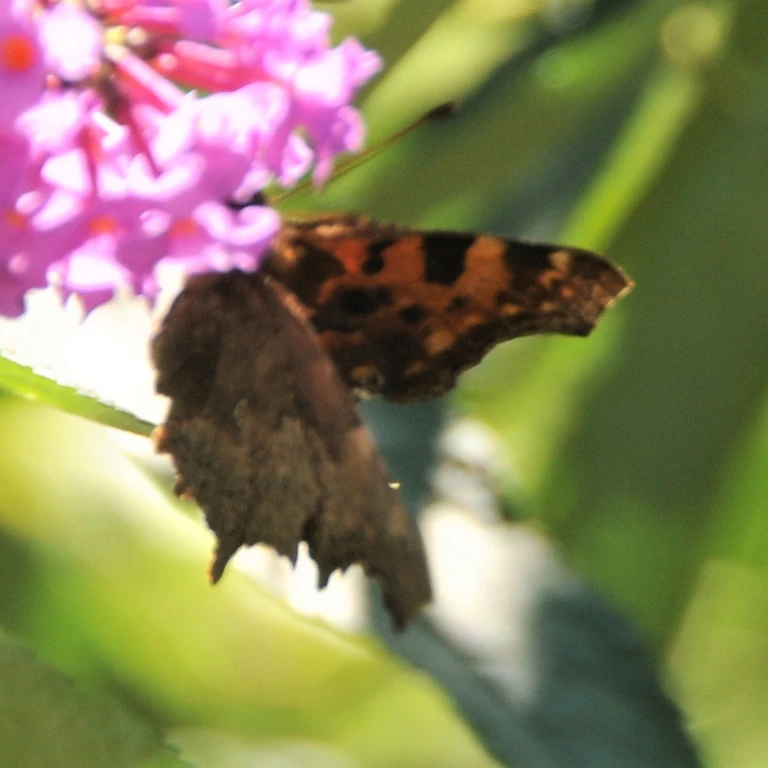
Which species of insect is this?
Polygonia c-album
